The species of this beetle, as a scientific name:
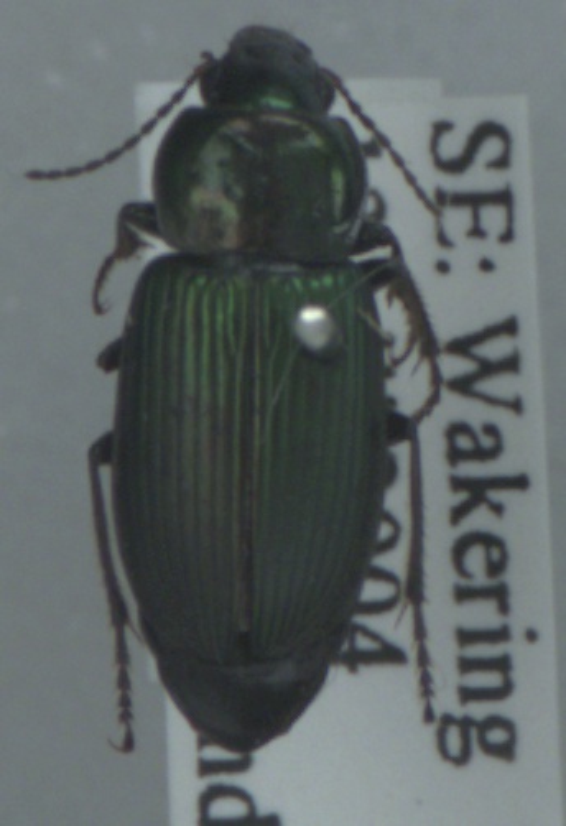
Anisodactylus poeciloides
